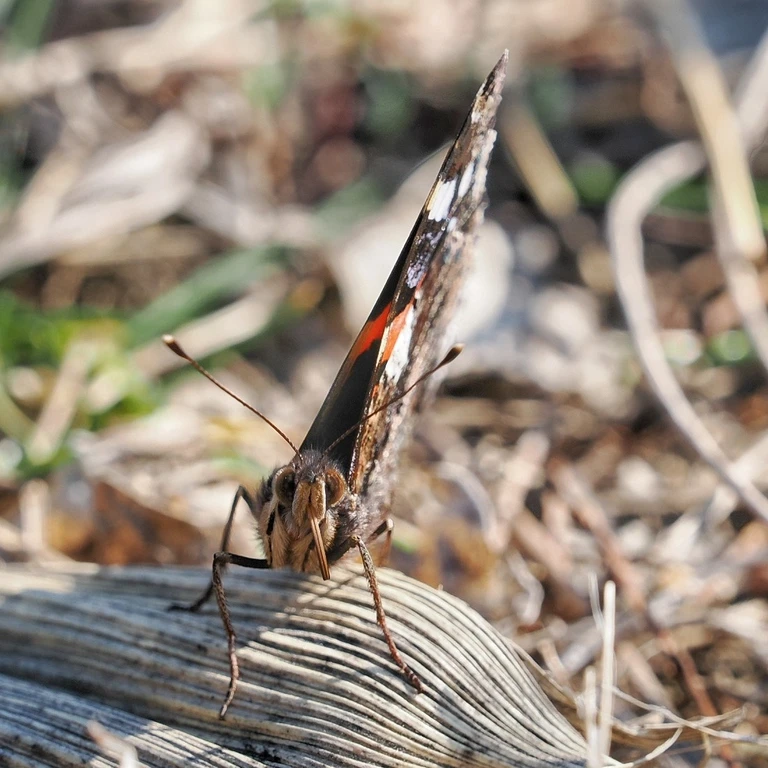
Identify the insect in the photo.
Vanessa atalanta
